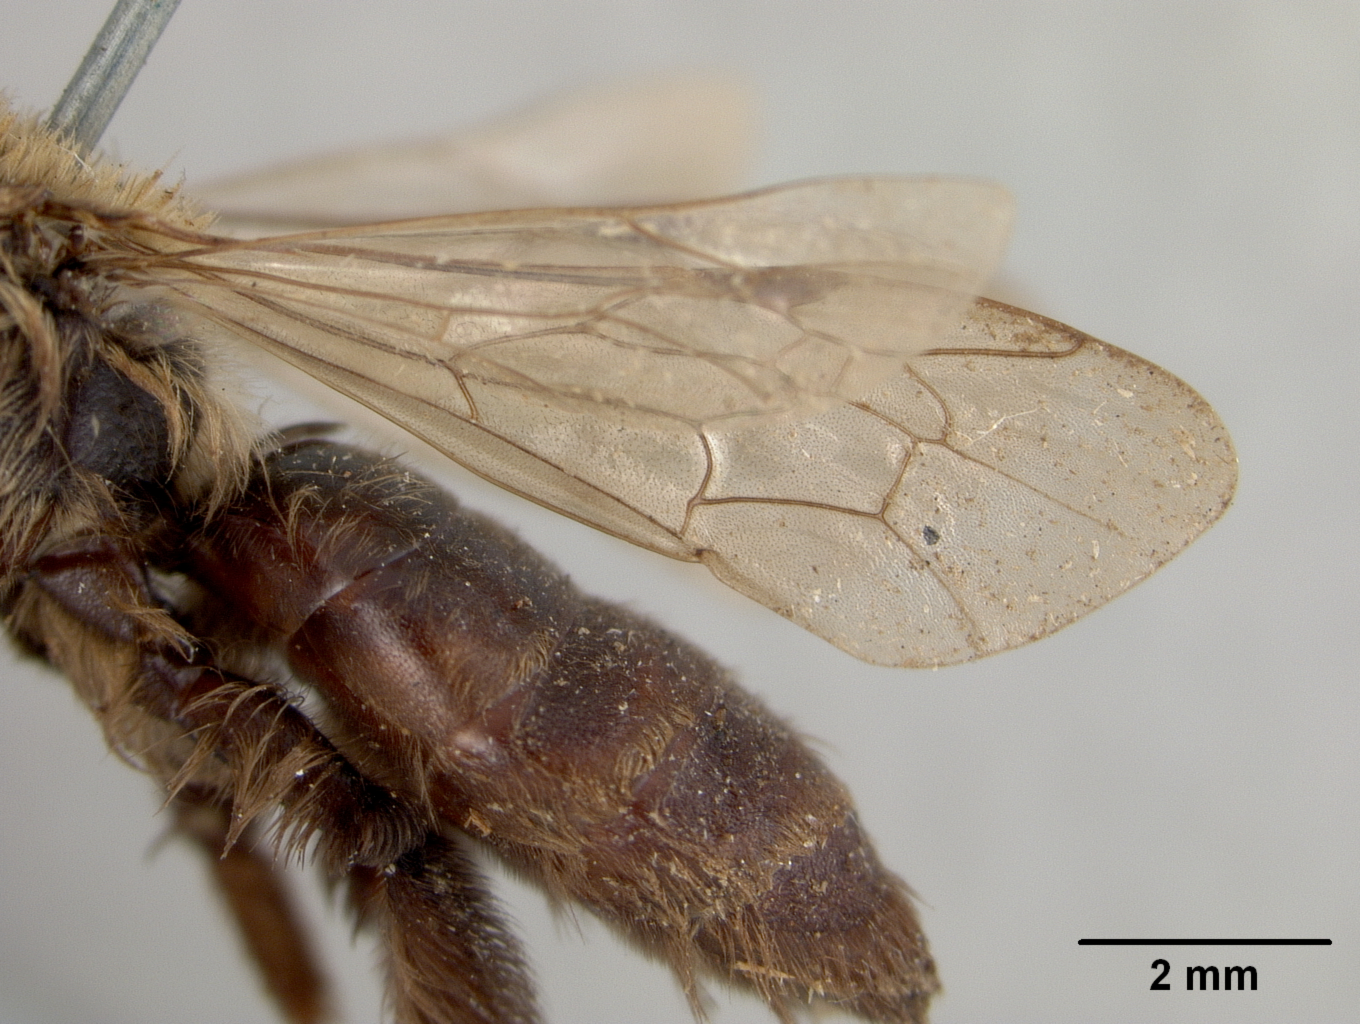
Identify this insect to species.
Trachandrena ochreopleura
